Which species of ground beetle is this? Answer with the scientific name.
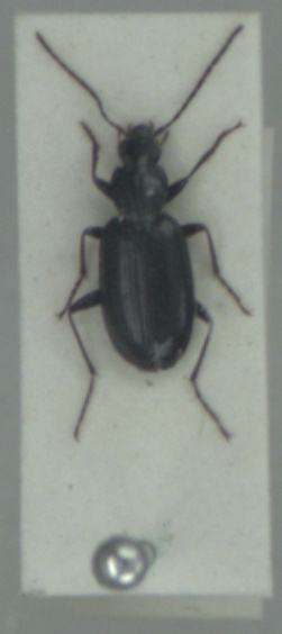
Agonum gracile
